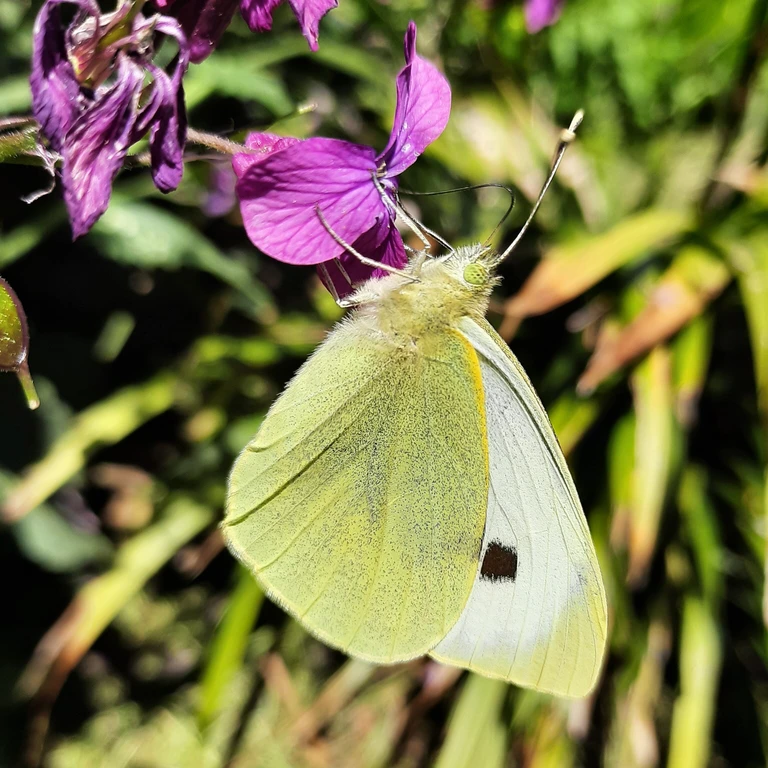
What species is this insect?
Pieris brassicae
